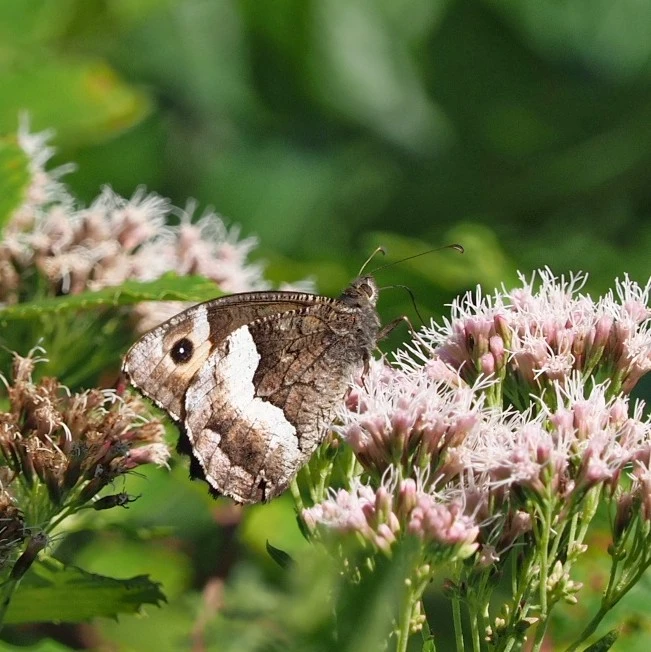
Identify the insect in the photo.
Hipparchia alcyone
